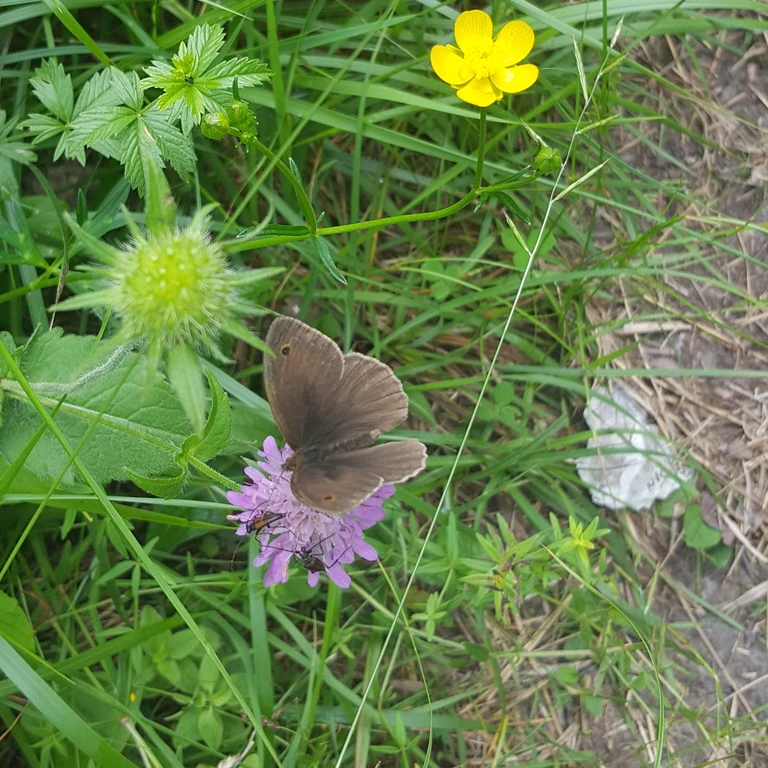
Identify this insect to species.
Maniola jurtina
